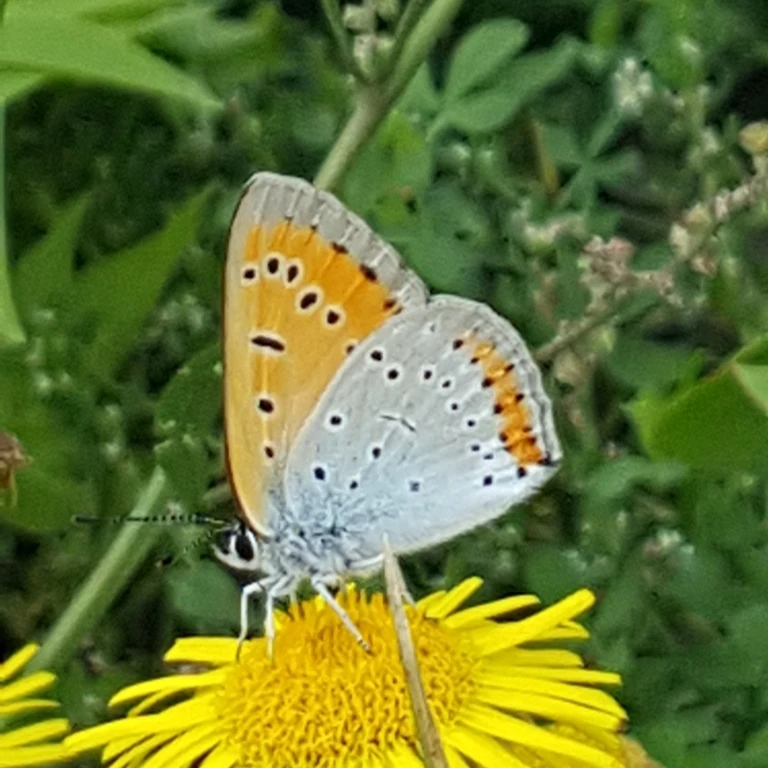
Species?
Lycaena dispar
